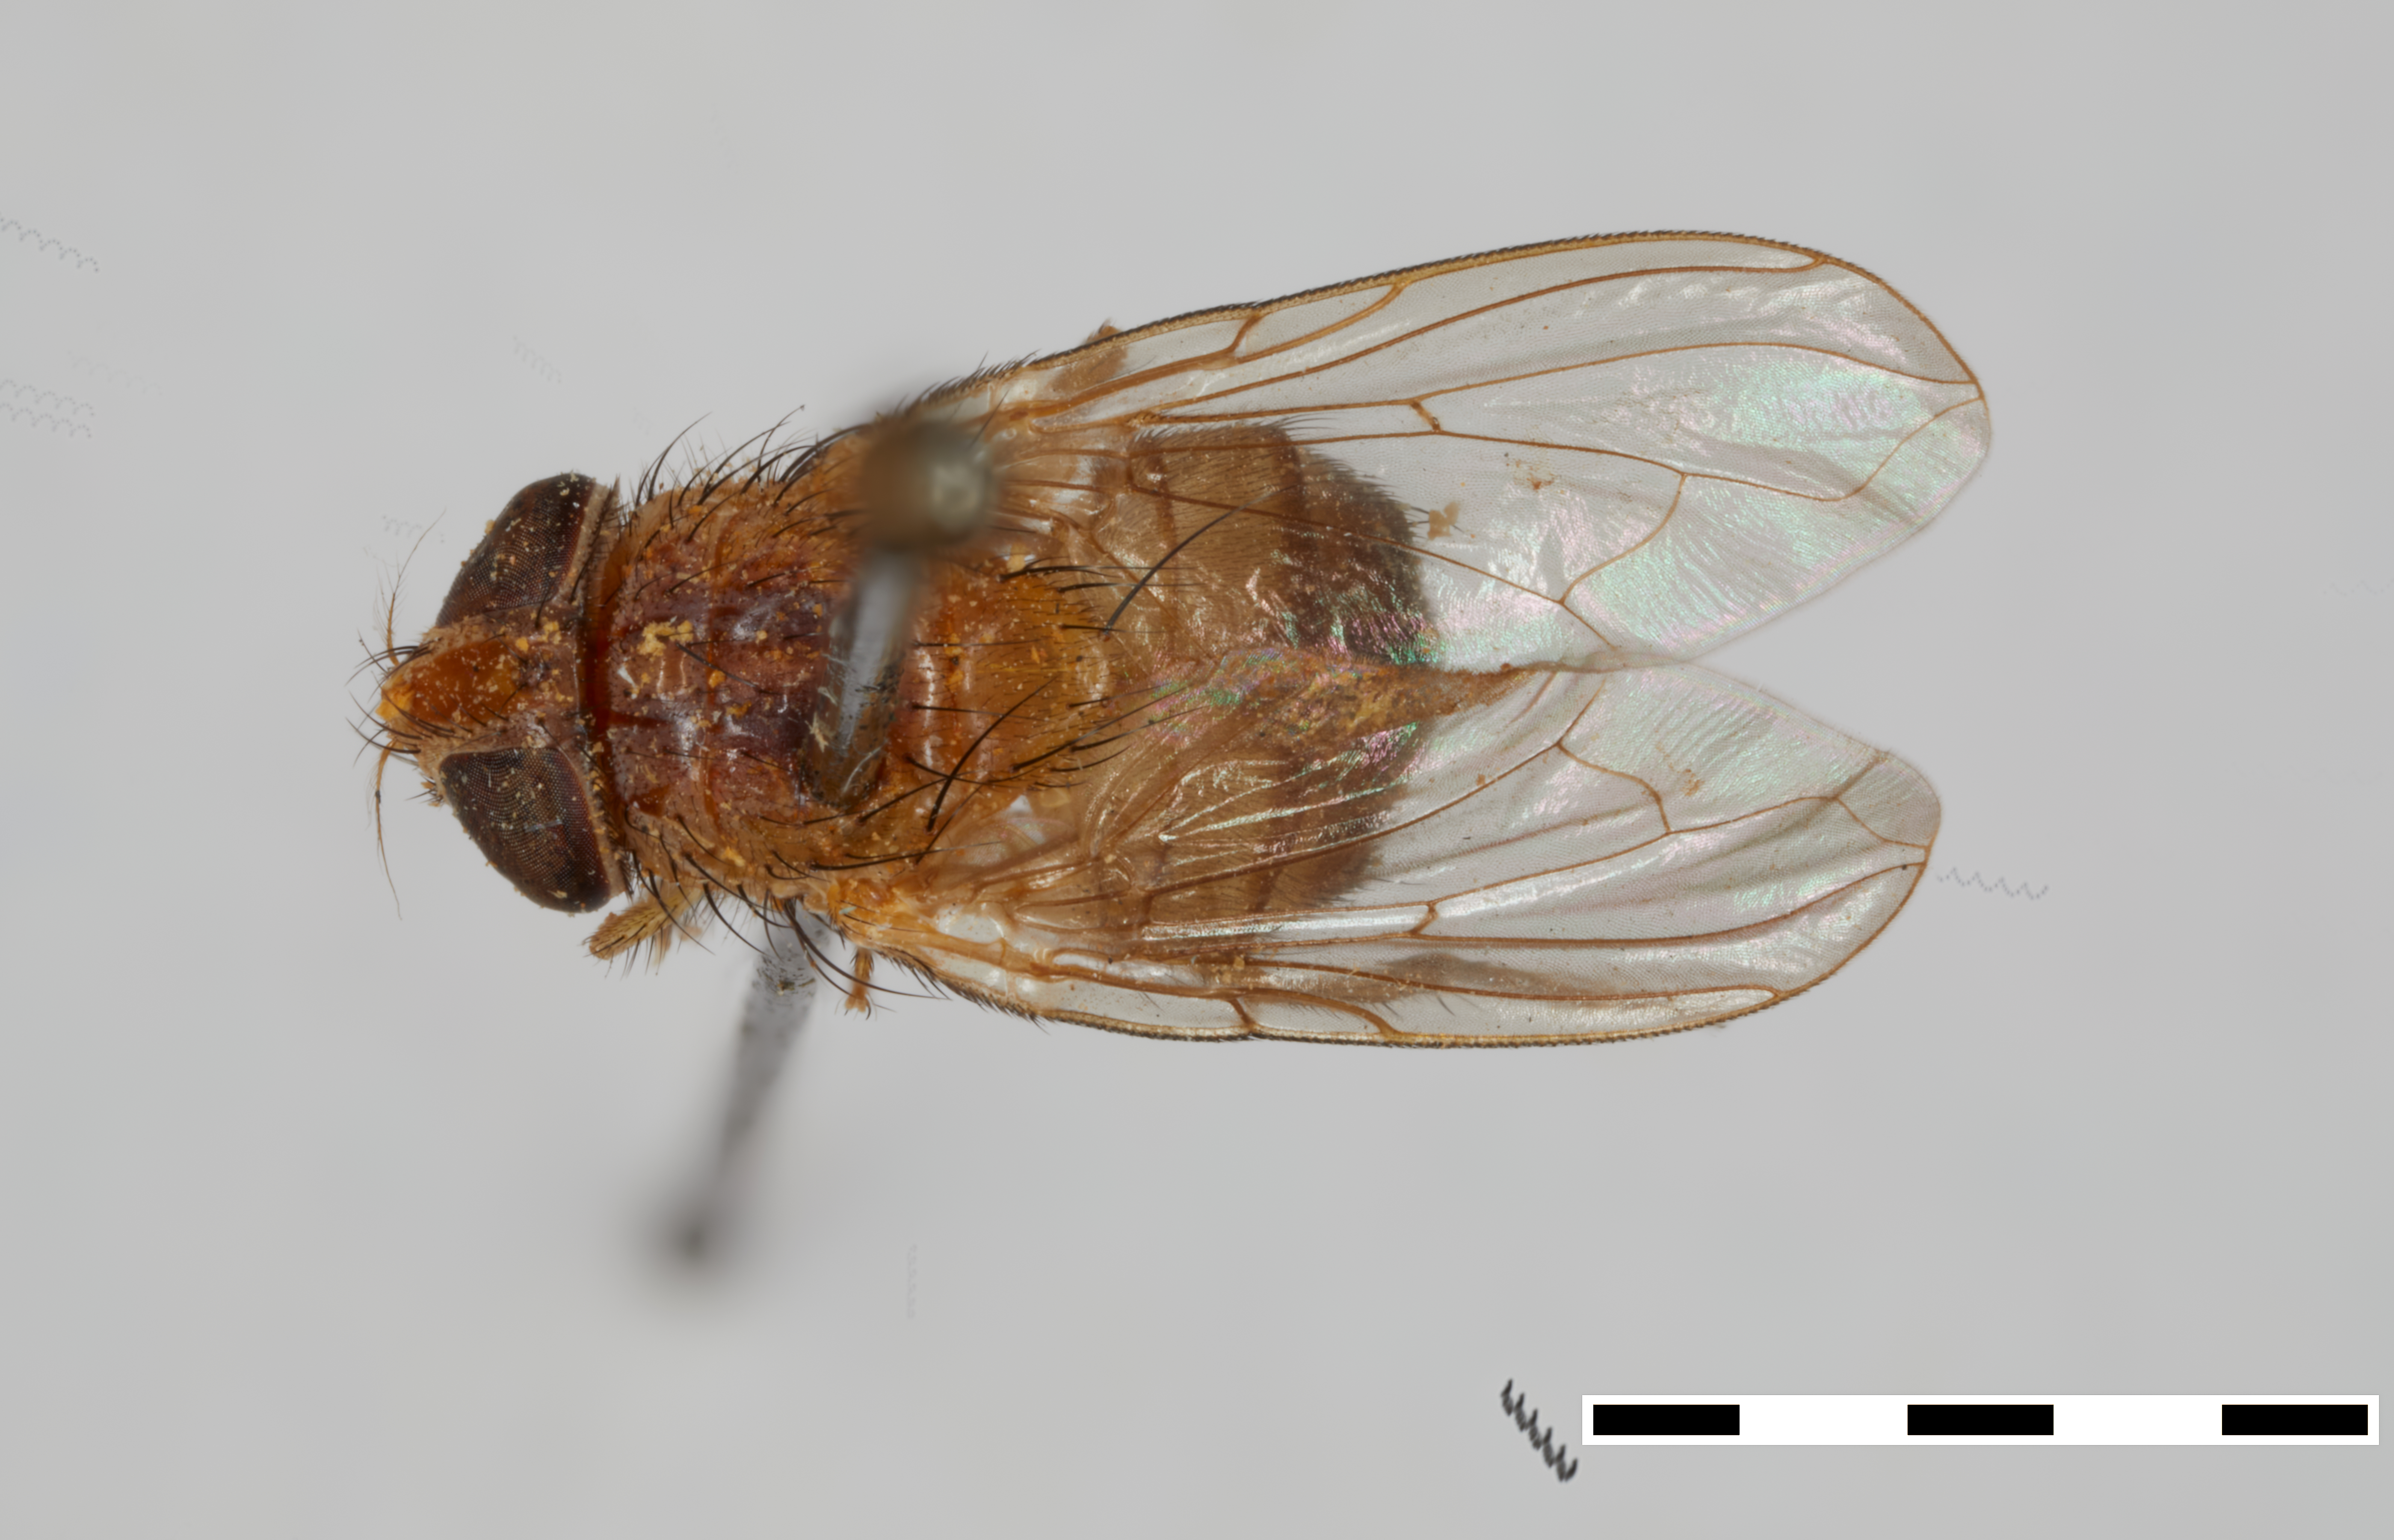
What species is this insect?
Auchmeromyiella angola
